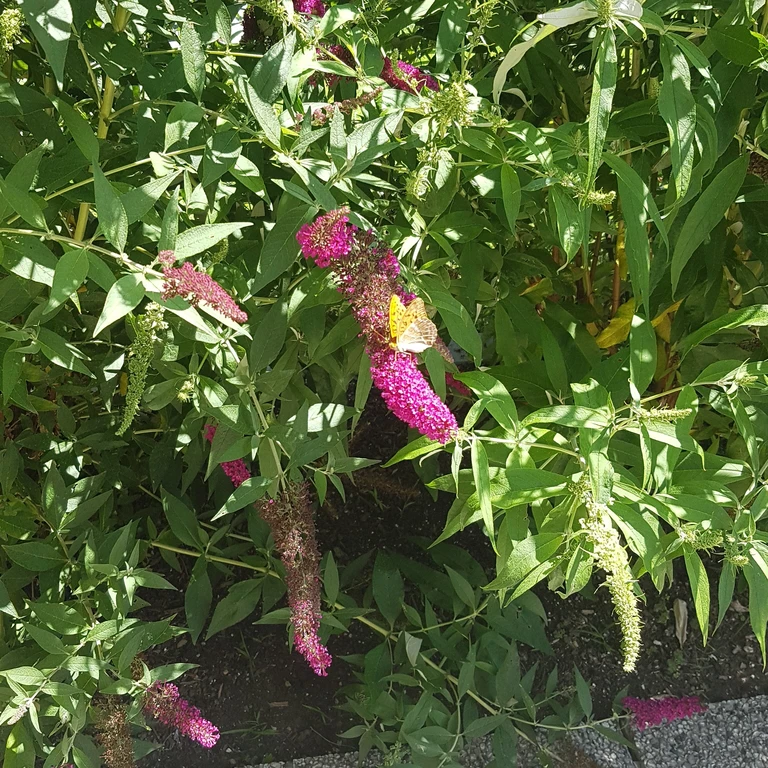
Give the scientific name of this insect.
Argynnis paphia
